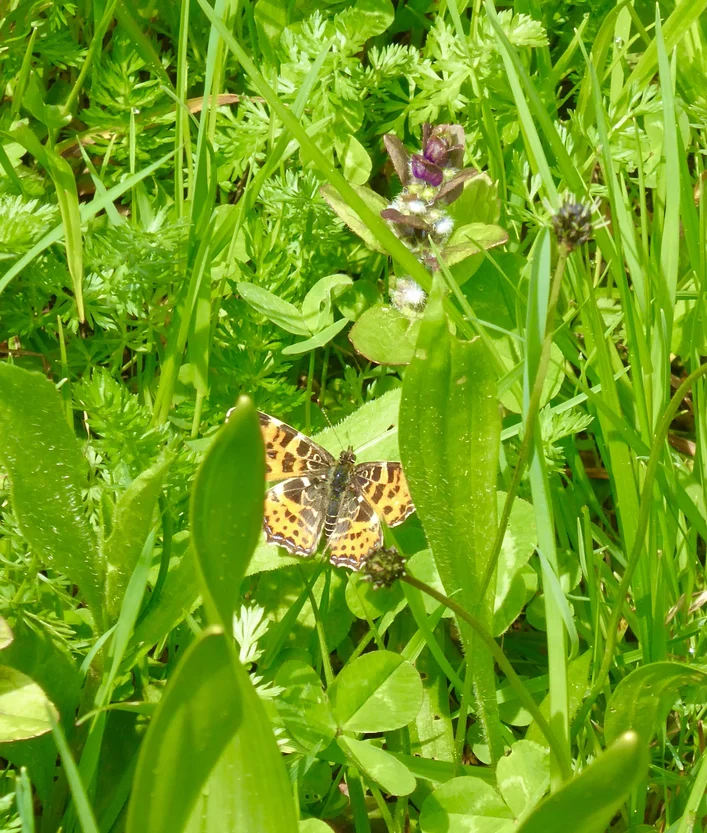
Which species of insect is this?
Araschnia levana
